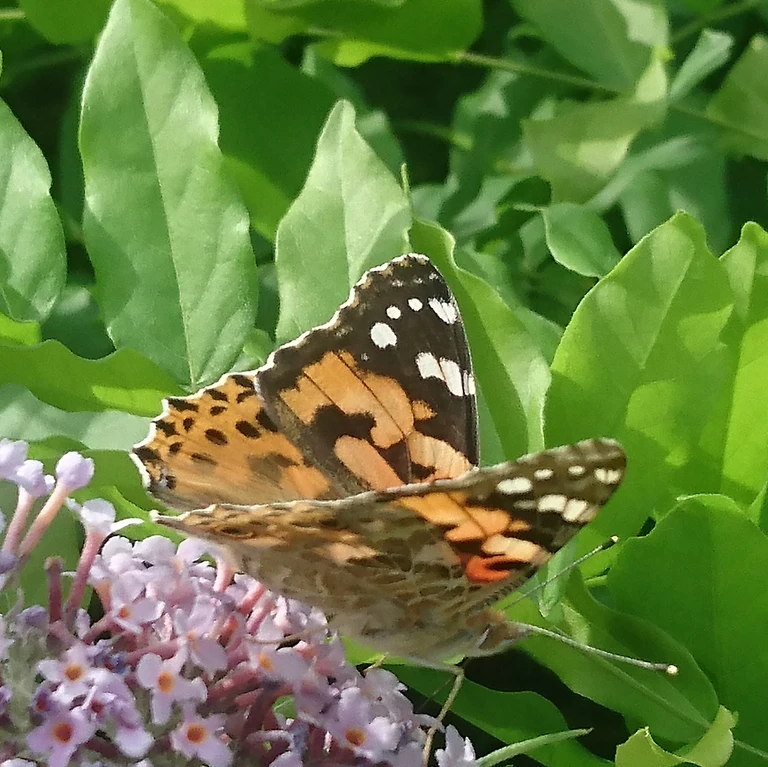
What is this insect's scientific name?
Vanessa cardui
